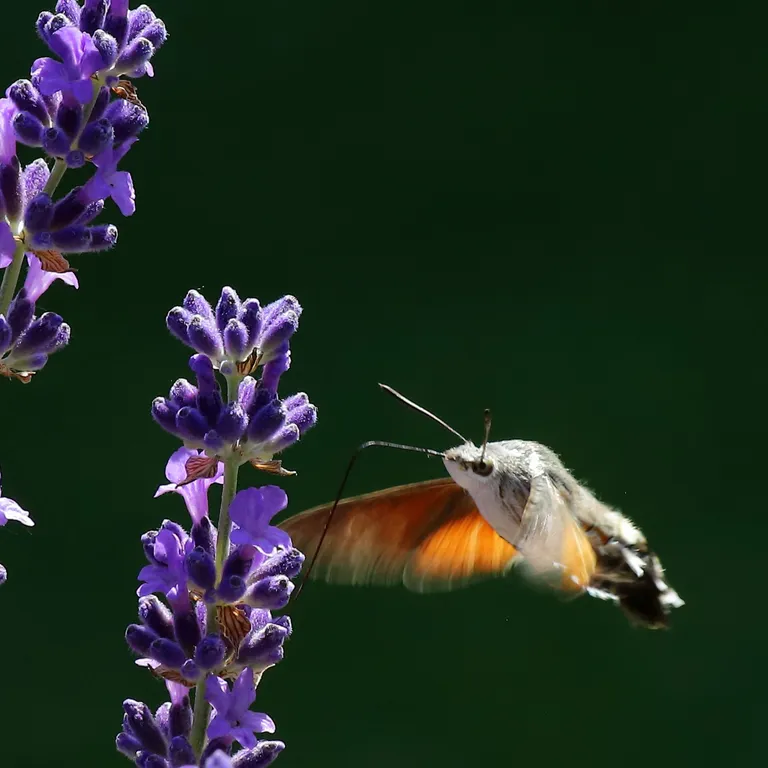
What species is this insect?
Macroglossum stellatarum
